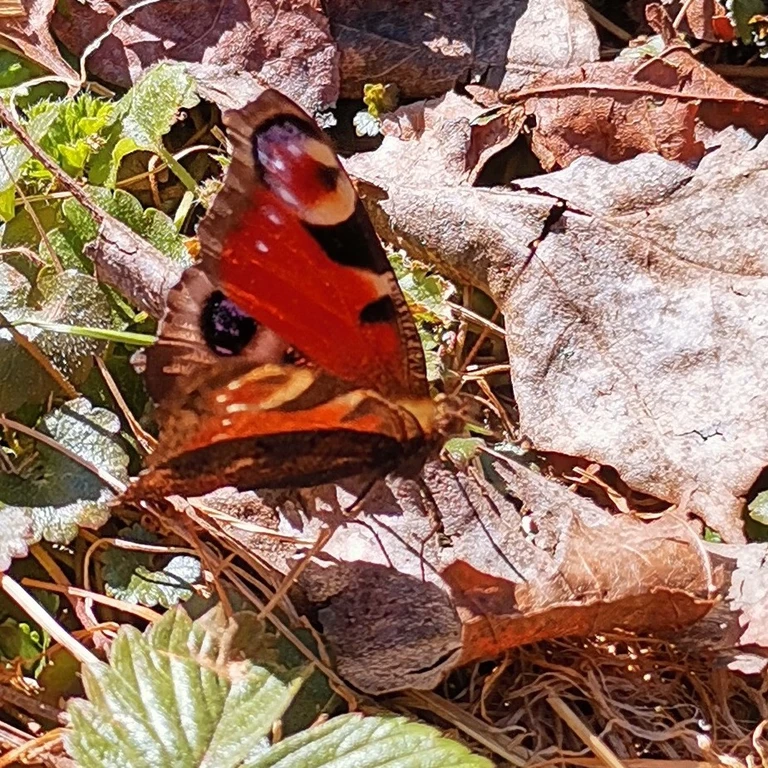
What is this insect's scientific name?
Aglais io
